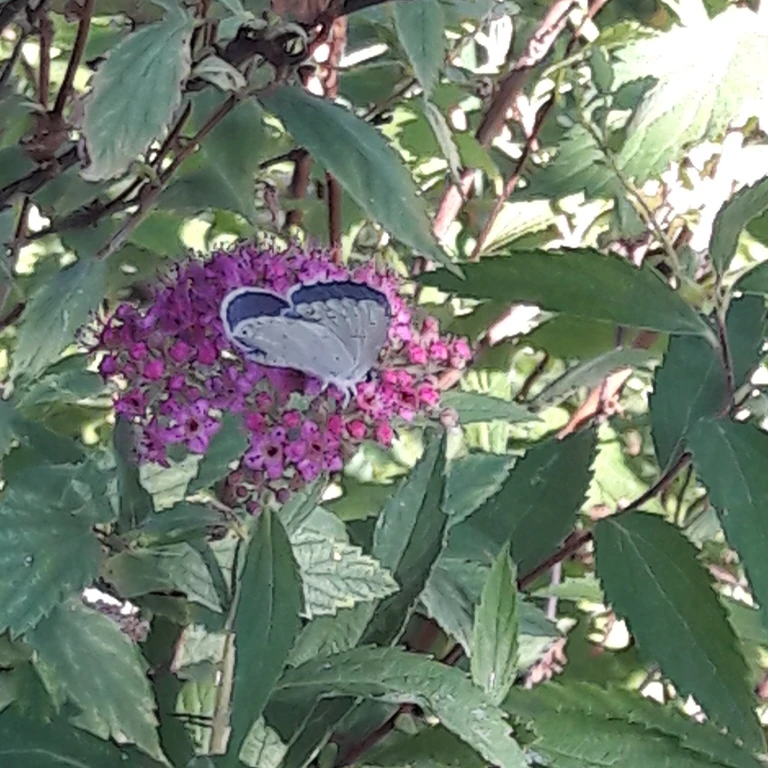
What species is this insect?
Celastrina argiolus
